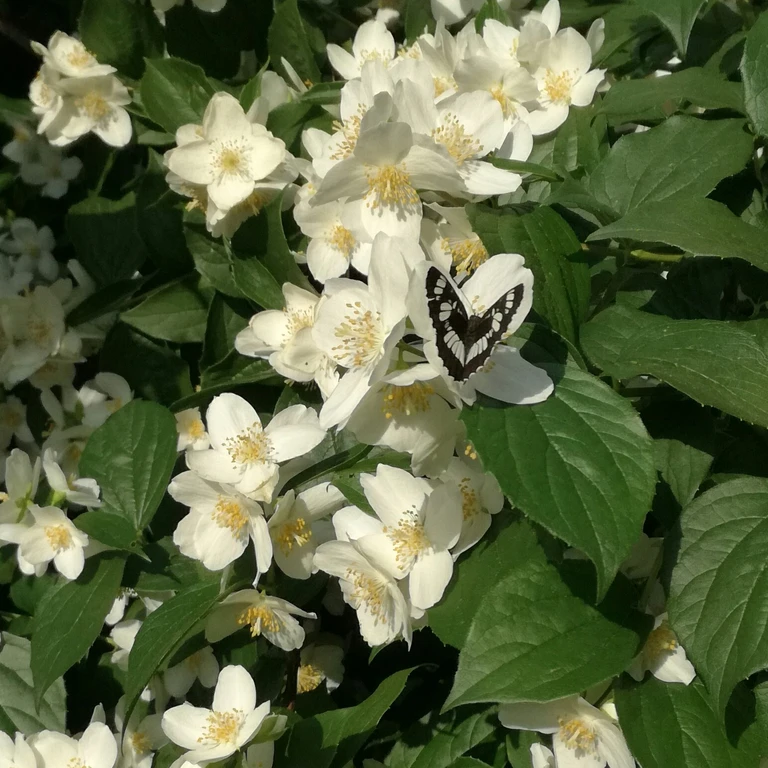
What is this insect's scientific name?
Neptis rivularis
